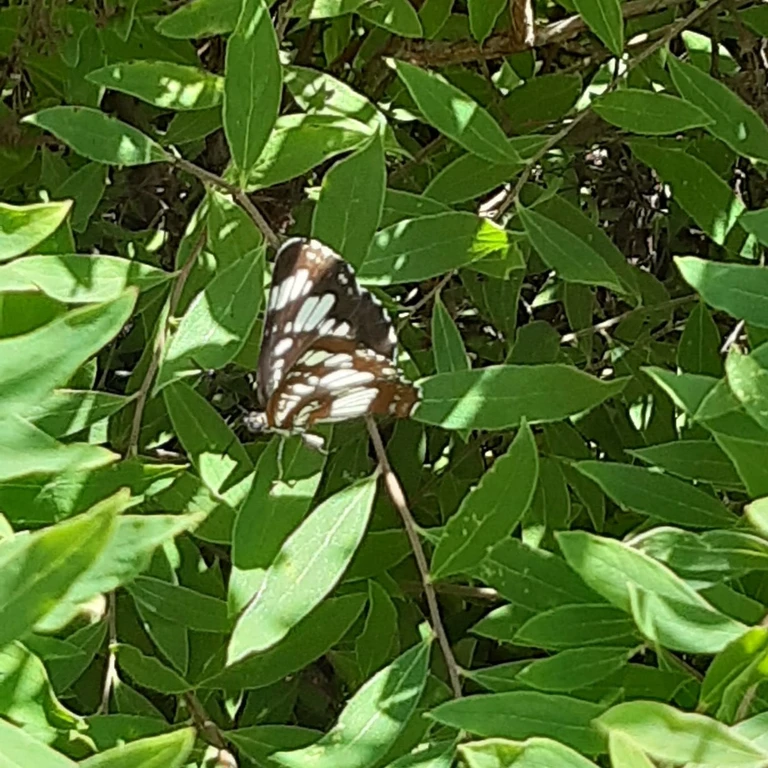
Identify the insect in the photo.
Neptis rivularis
